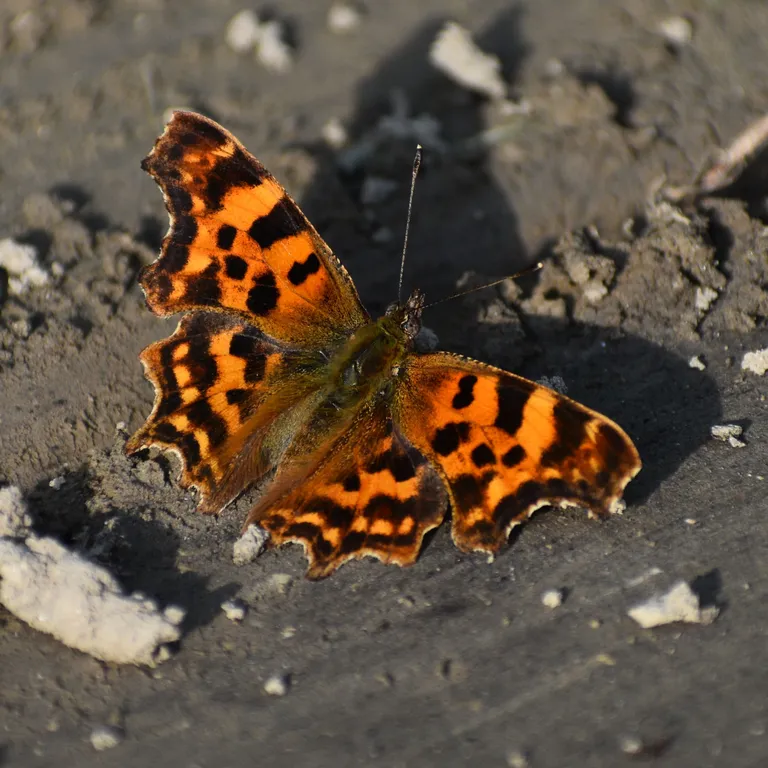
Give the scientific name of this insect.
Polygonia c-album
